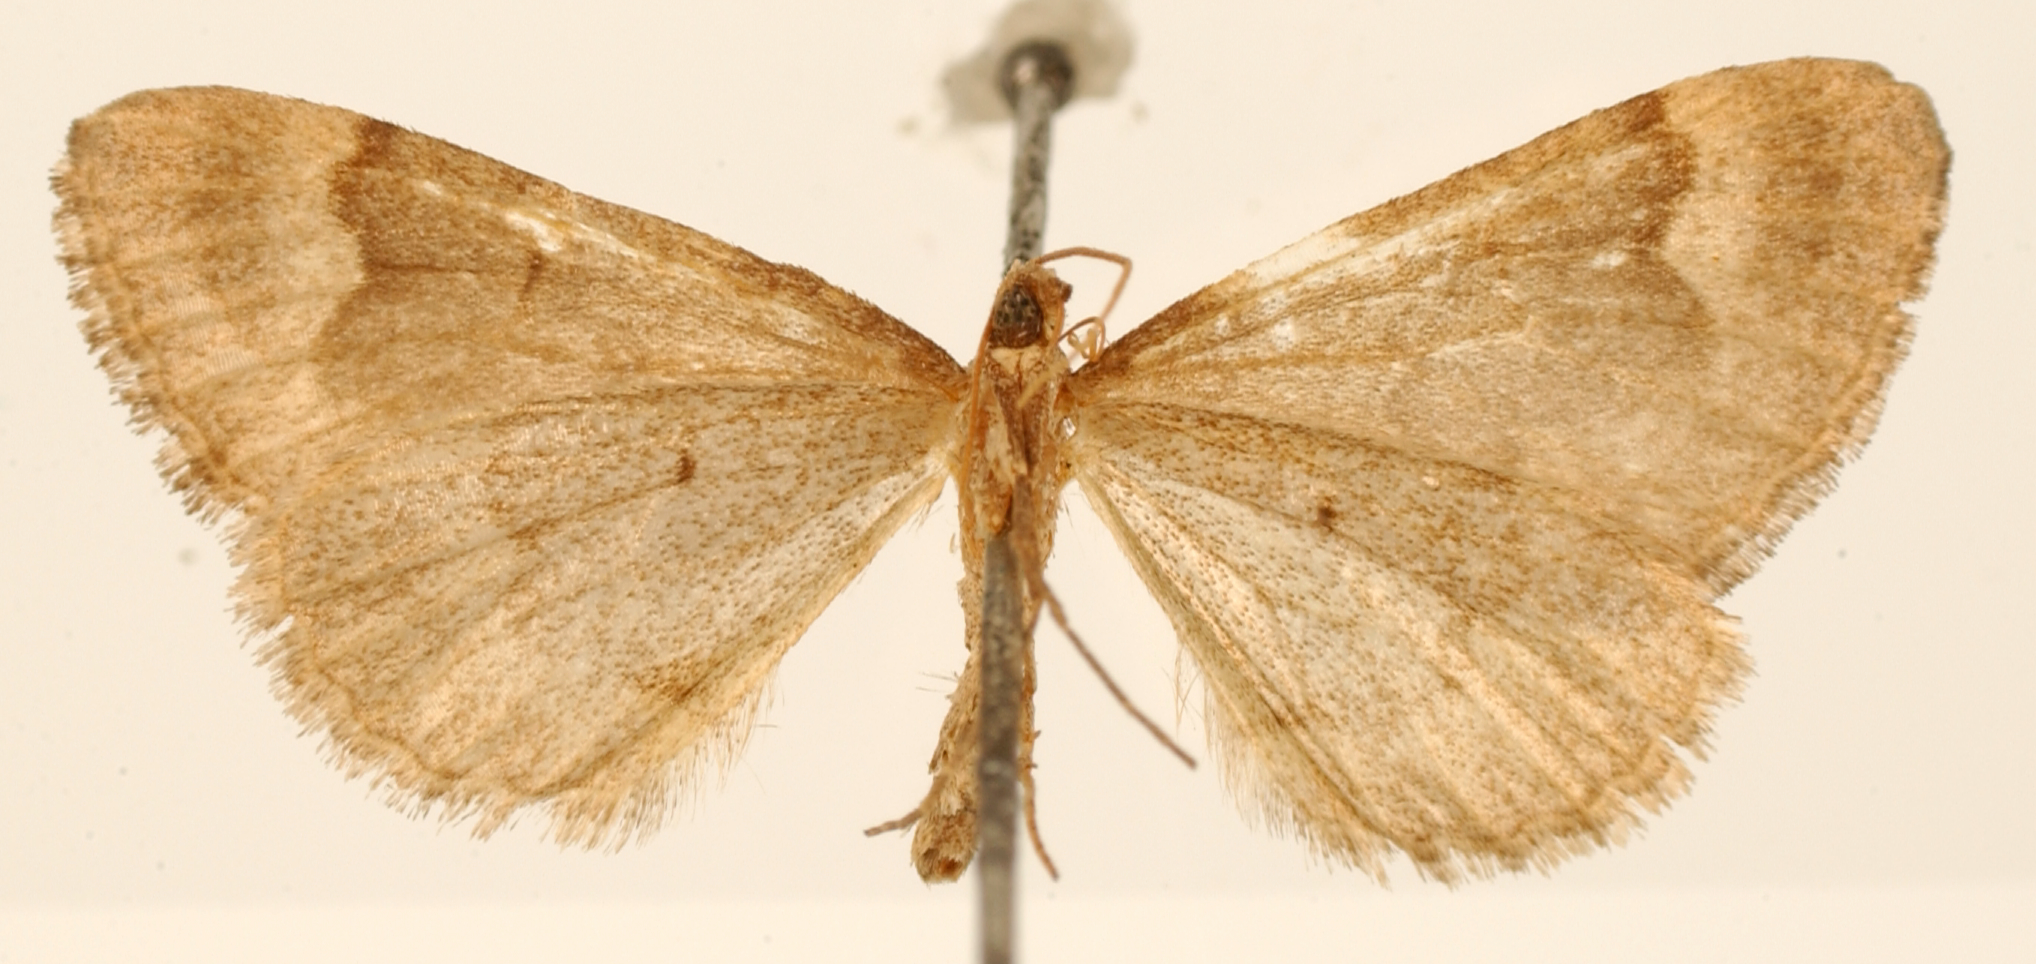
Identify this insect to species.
Perizoma sordescens
